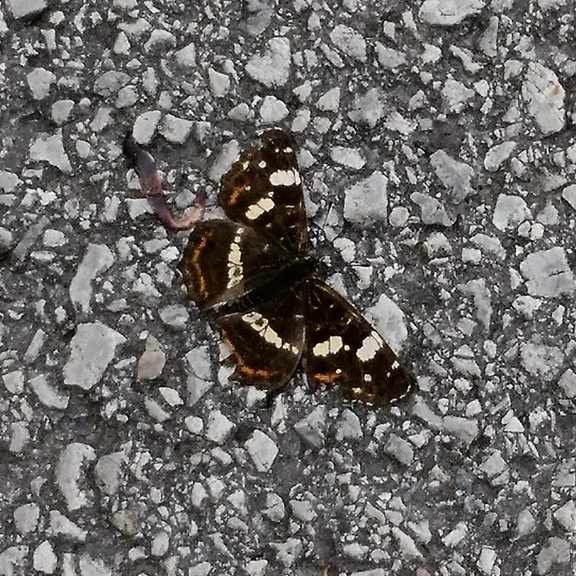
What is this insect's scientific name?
Araschnia levana
